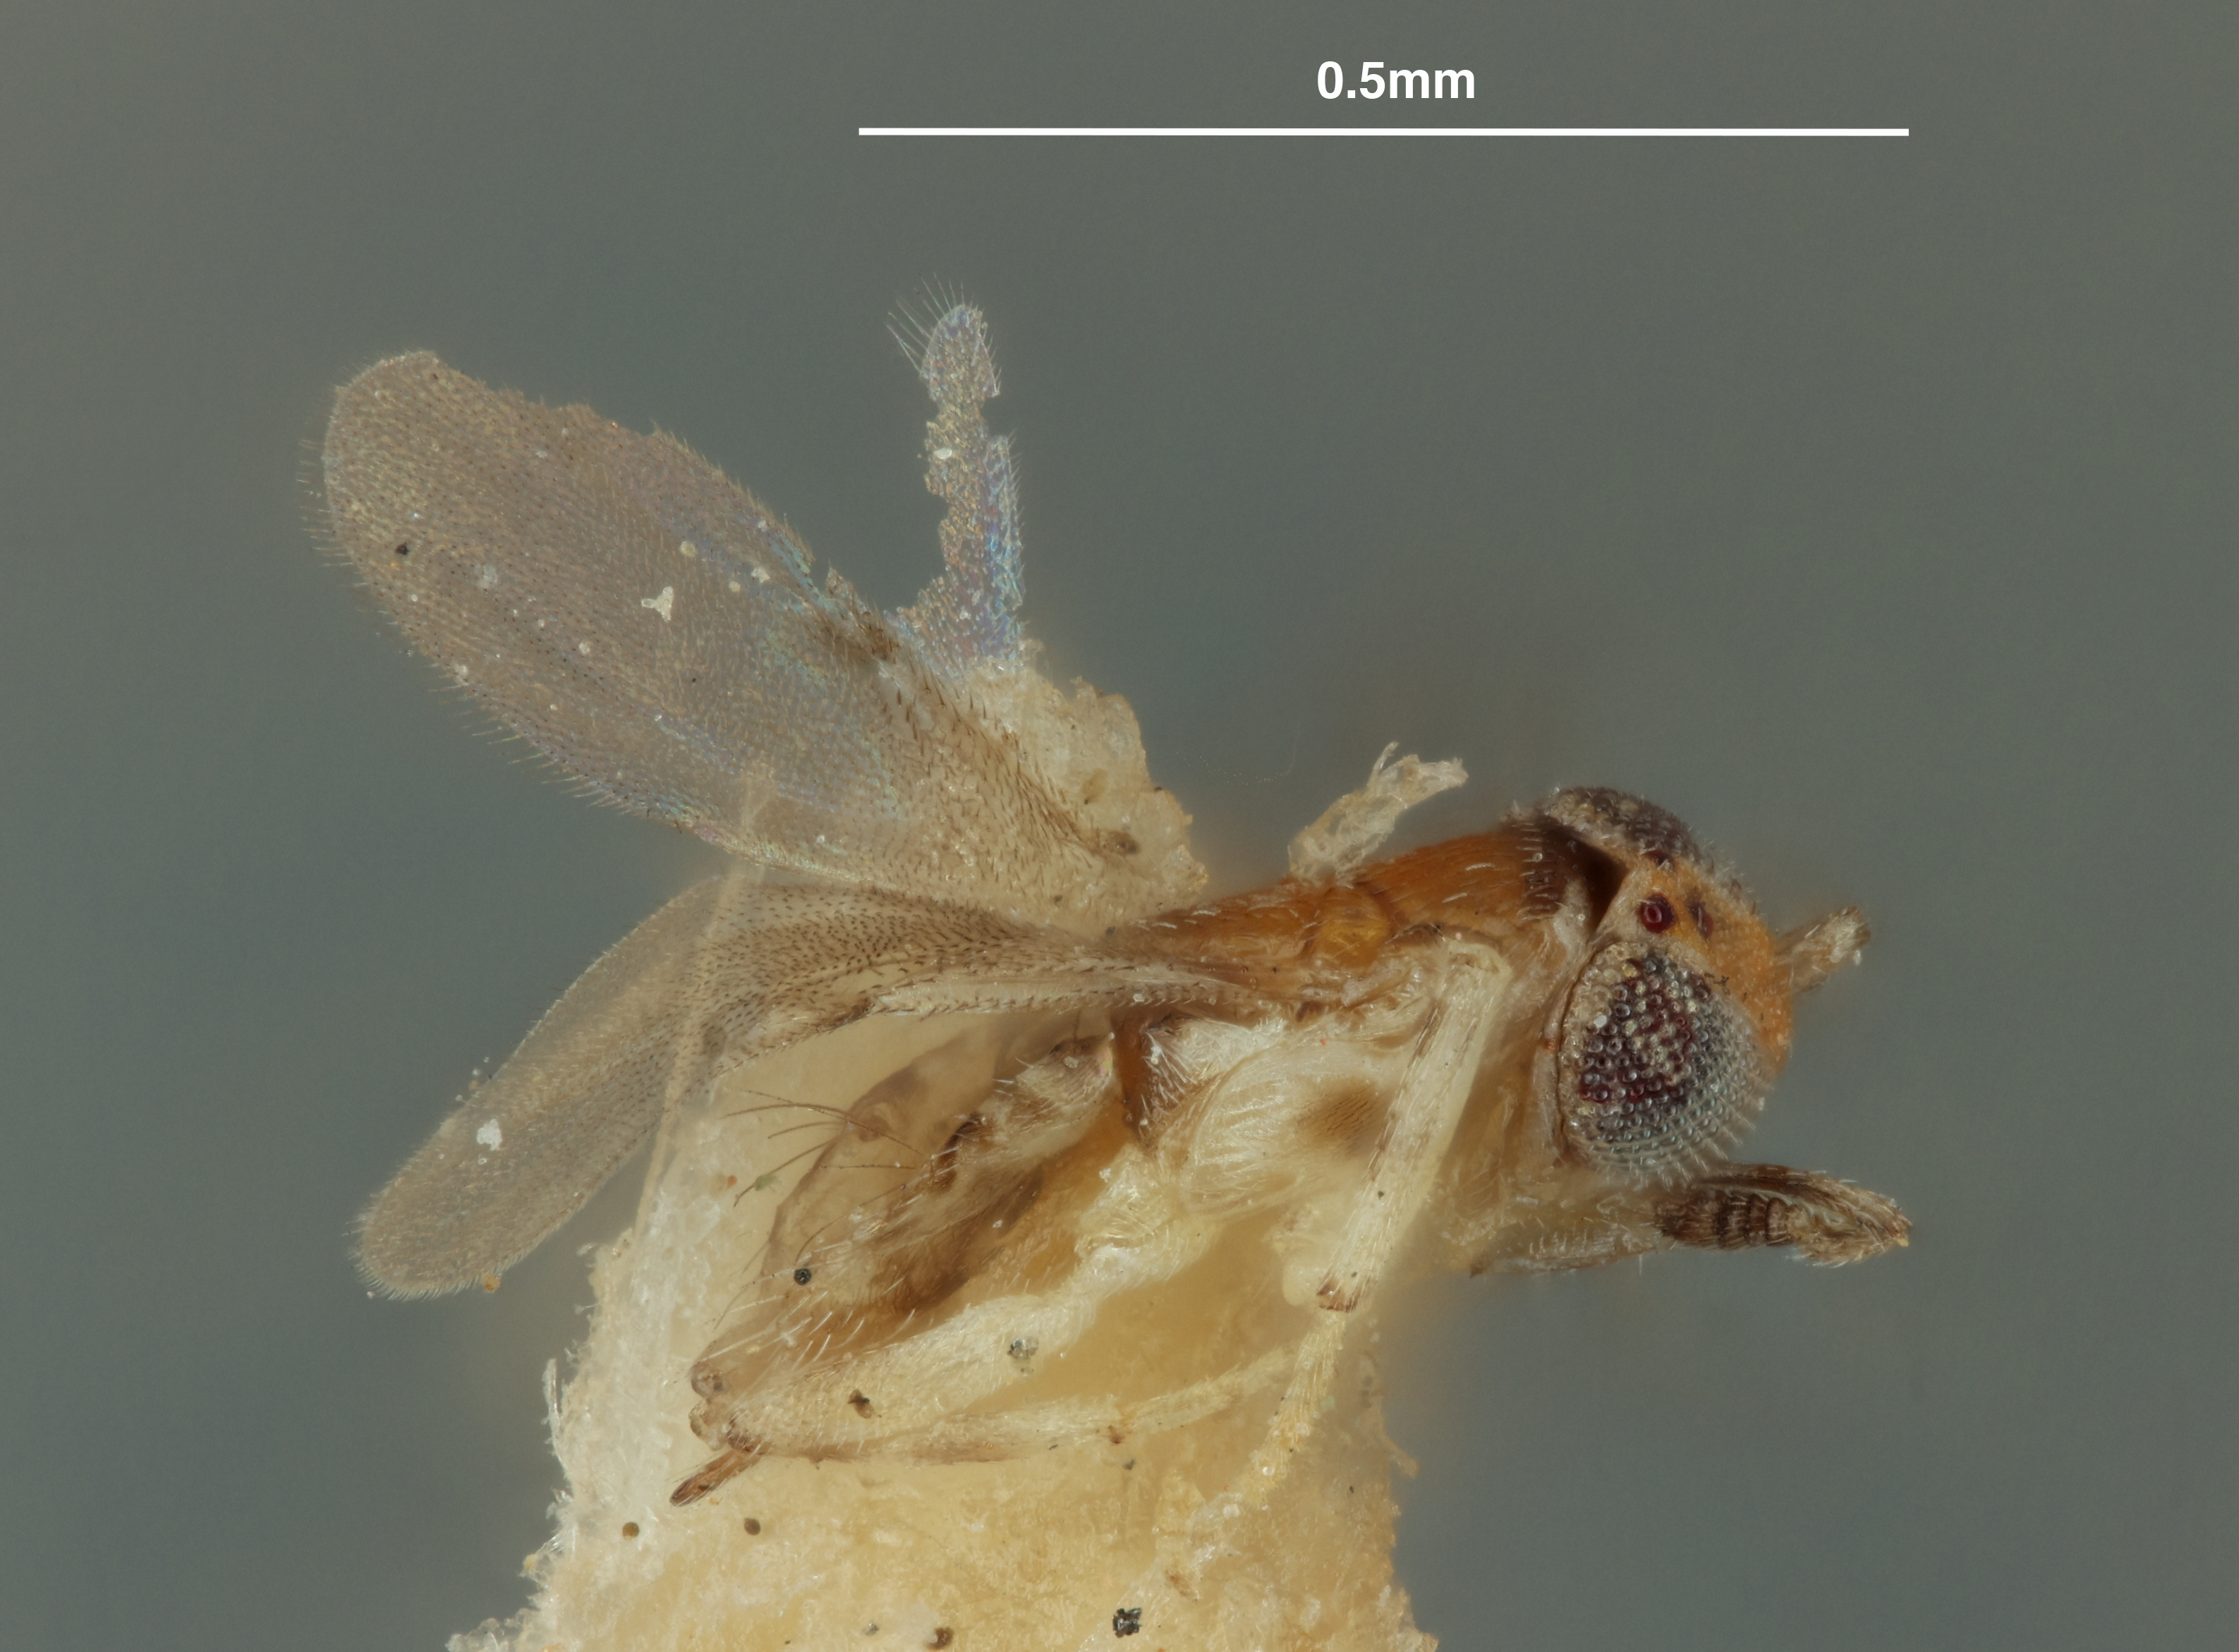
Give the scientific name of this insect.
Pseudaphycus dysmicocci
